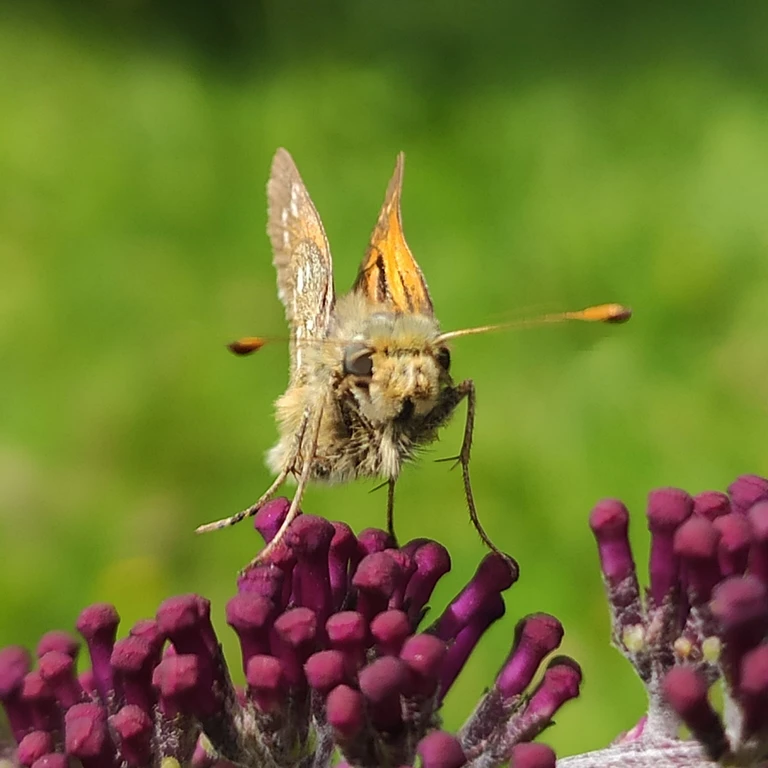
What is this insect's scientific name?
Hesperia comma
